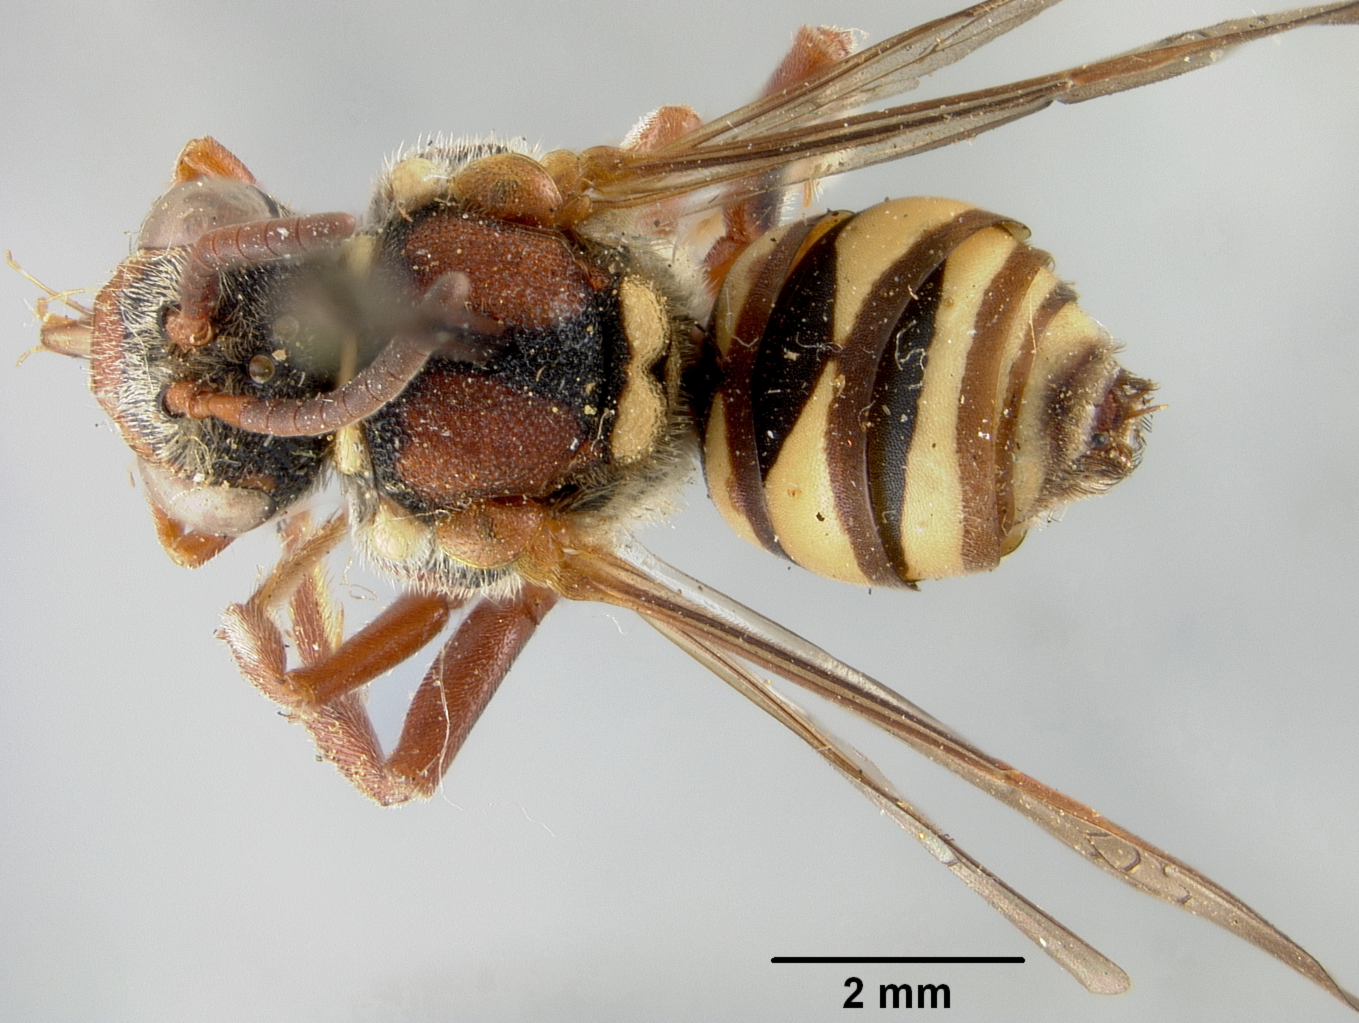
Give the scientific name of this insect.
Nomada wheeleri
